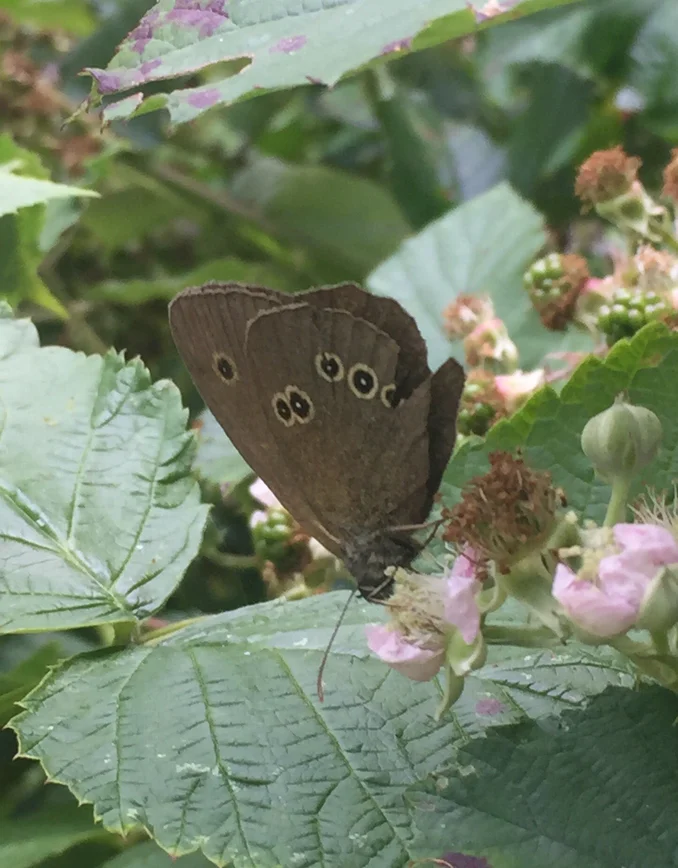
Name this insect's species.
Aphantopus hyperantus
